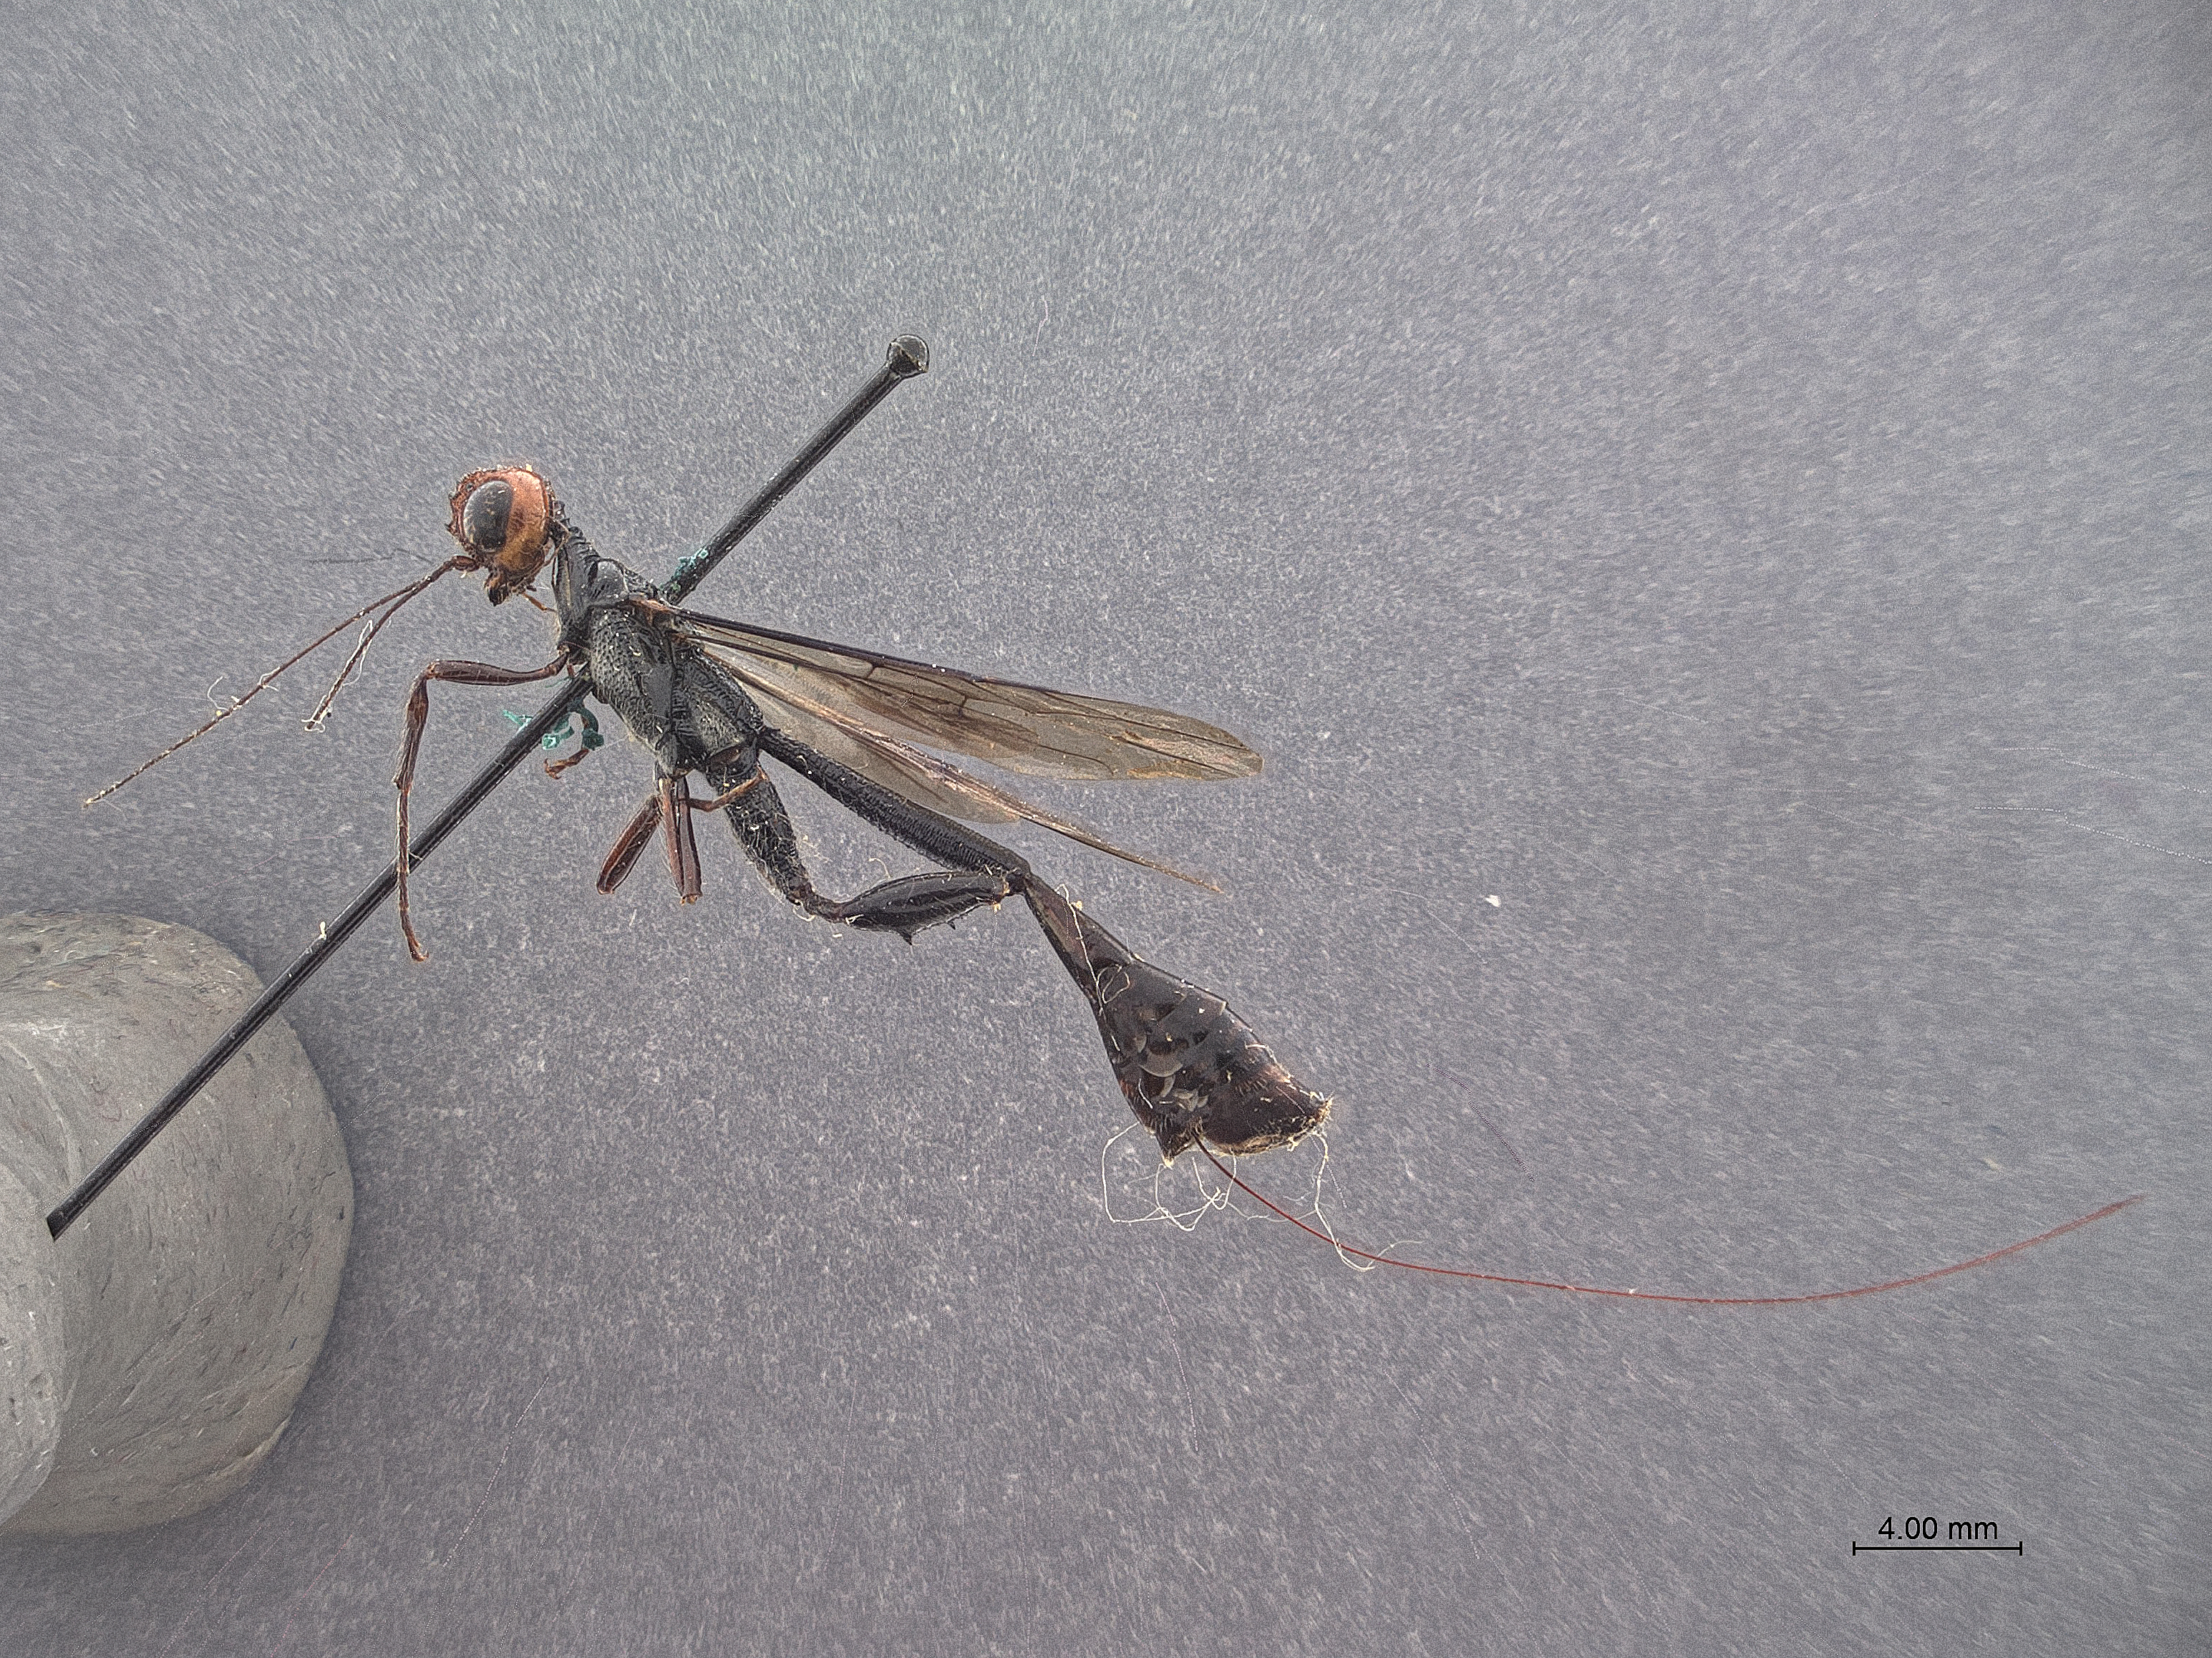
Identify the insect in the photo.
Stephanus inaequalis
